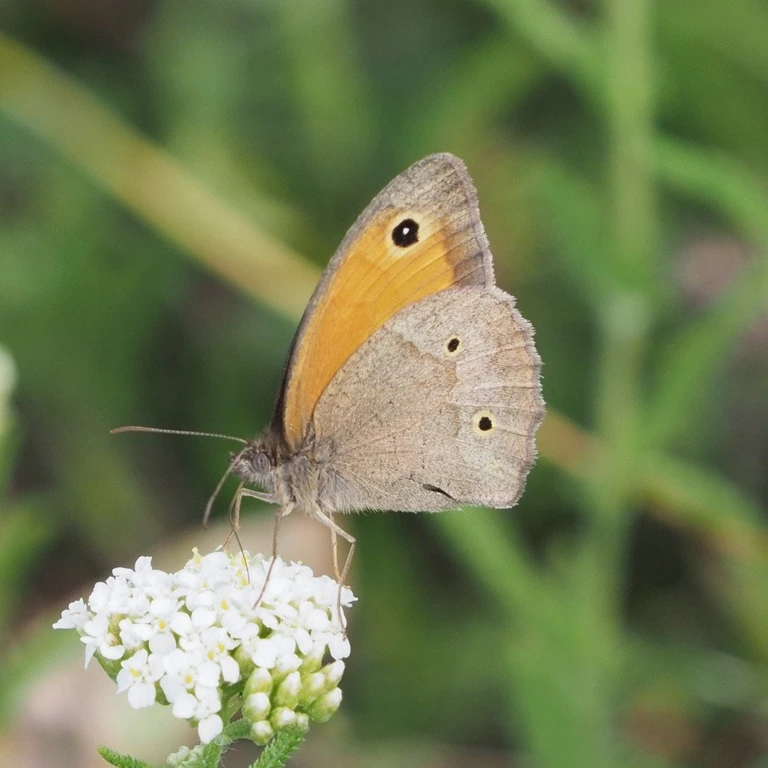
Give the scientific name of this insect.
Maniola jurtina
